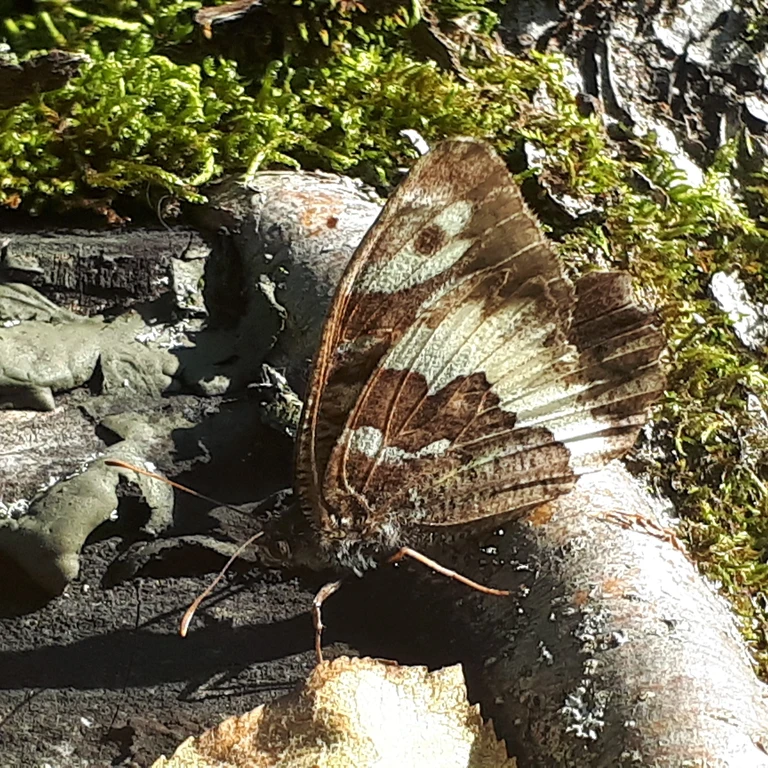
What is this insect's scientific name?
Brintesia circe
